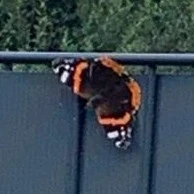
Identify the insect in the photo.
Vanessa atalanta
